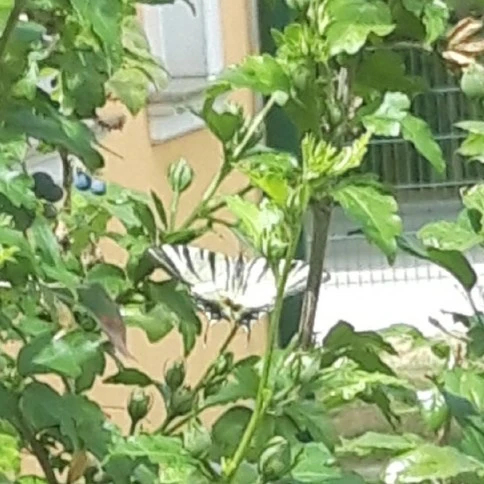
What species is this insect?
Iphiclides podalirius
